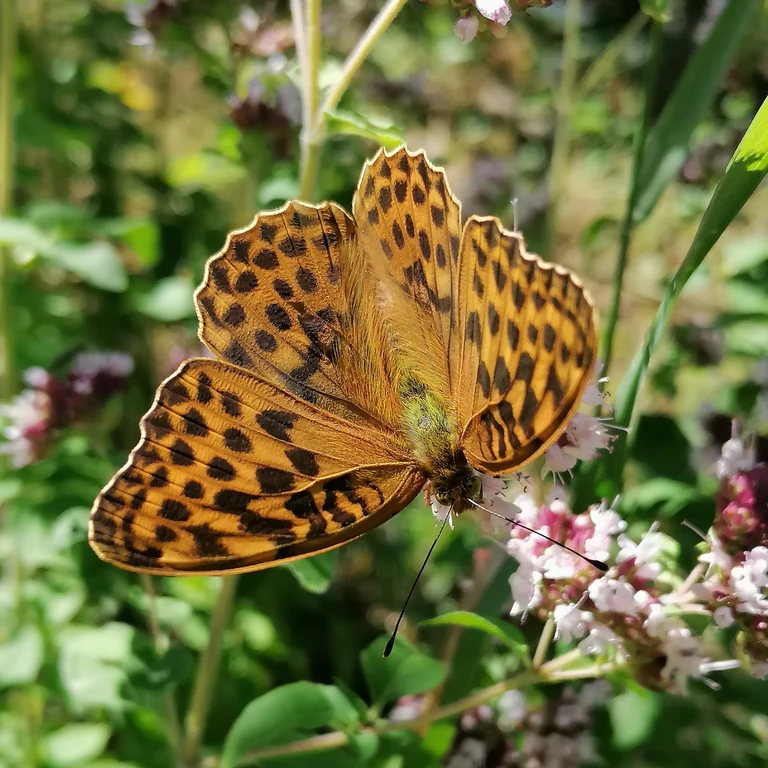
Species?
Argynnis paphia
